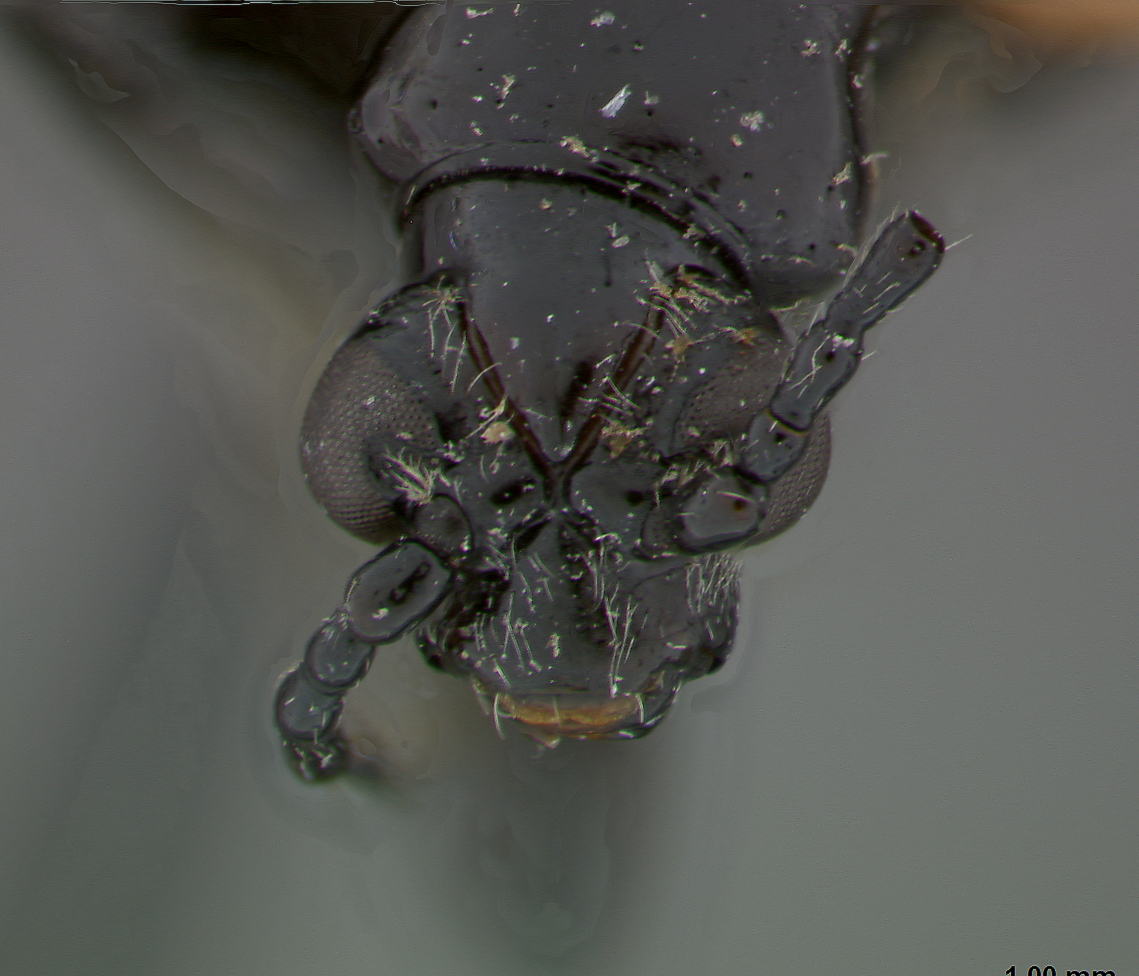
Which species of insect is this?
Lilioceris grahami
